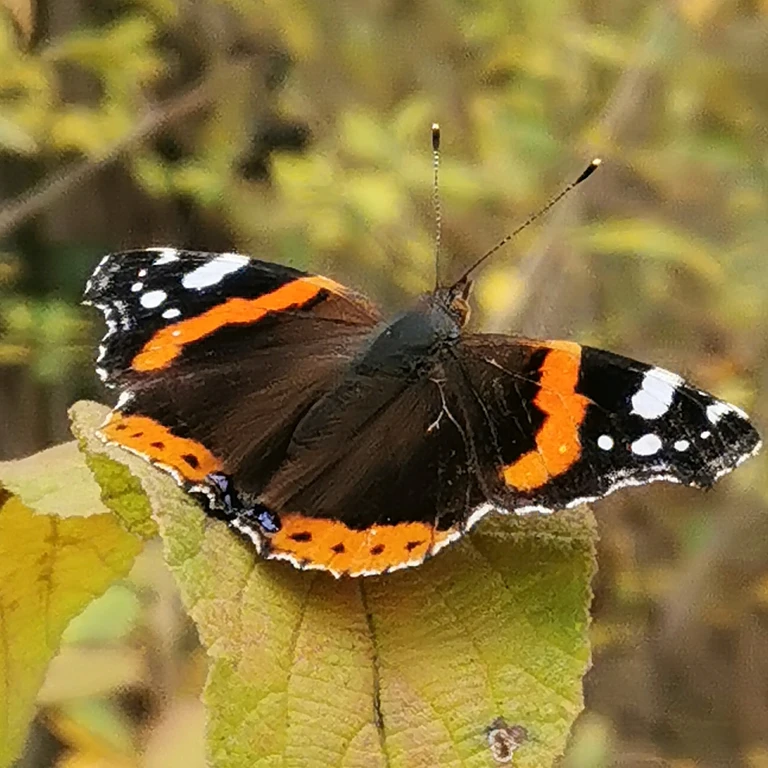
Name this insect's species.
Vanessa atalanta
